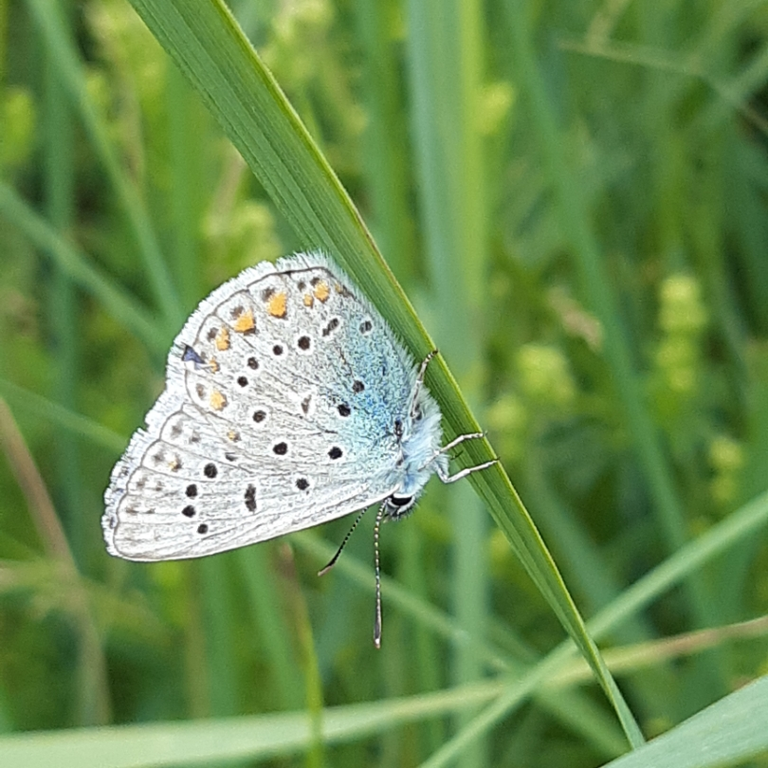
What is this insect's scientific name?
Polyommatus icarus
